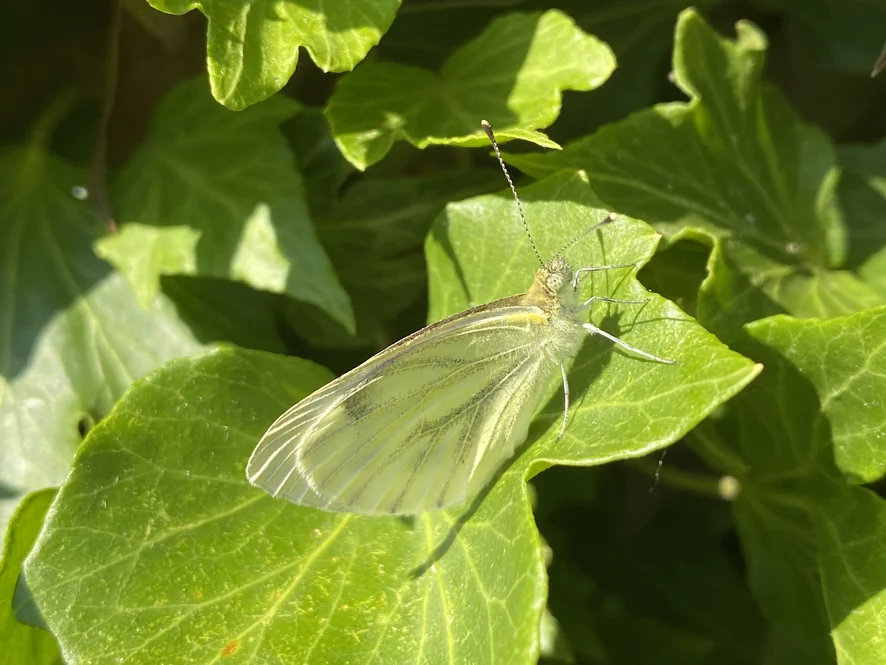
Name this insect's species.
Pieris napi
